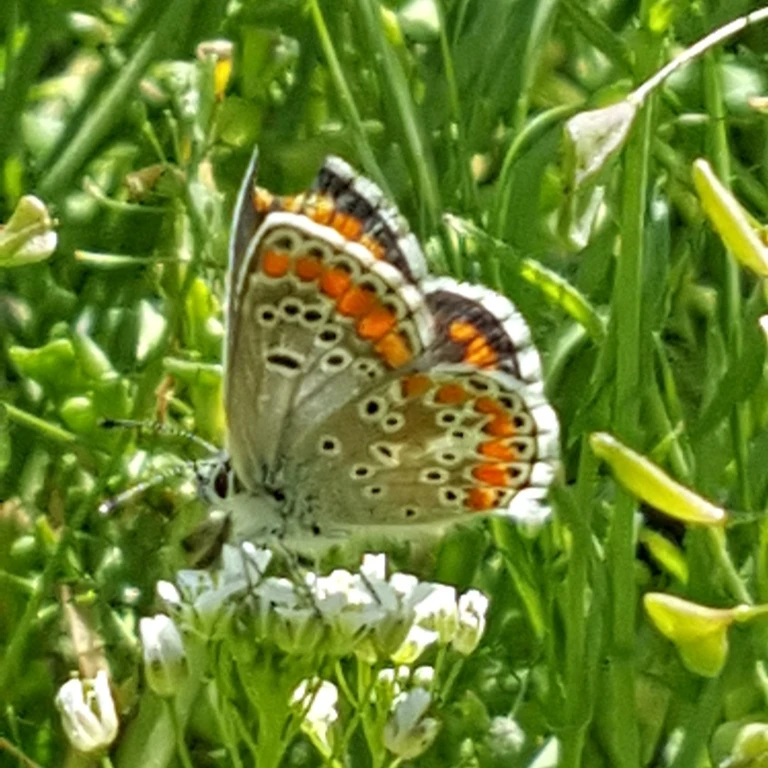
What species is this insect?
Aricia agestis/artaxerxes
